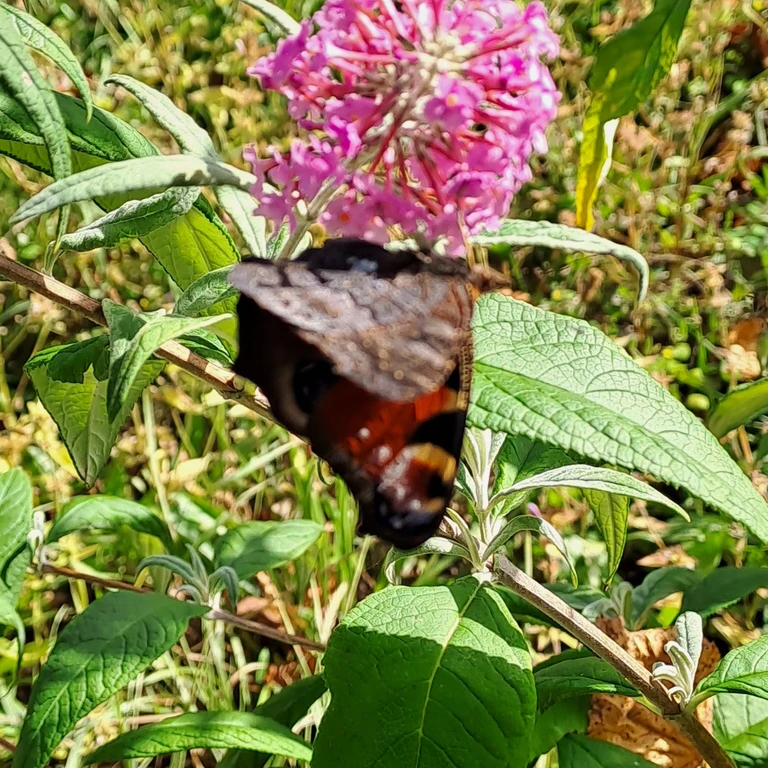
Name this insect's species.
Aglais io
